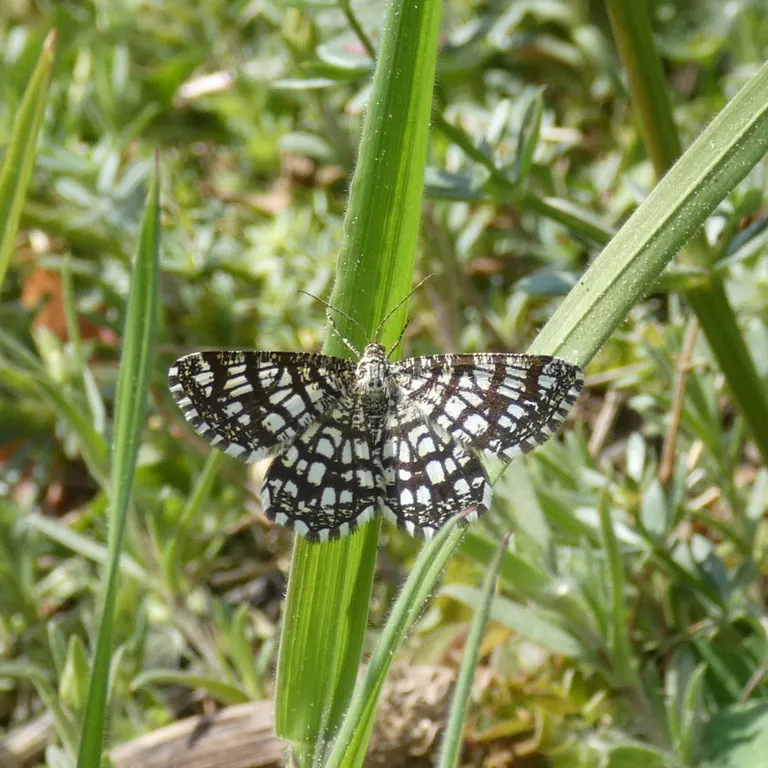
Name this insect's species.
Chiasmia clathrata
